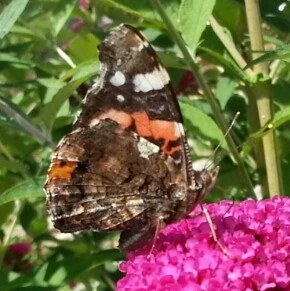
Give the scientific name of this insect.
Vanessa atalanta
